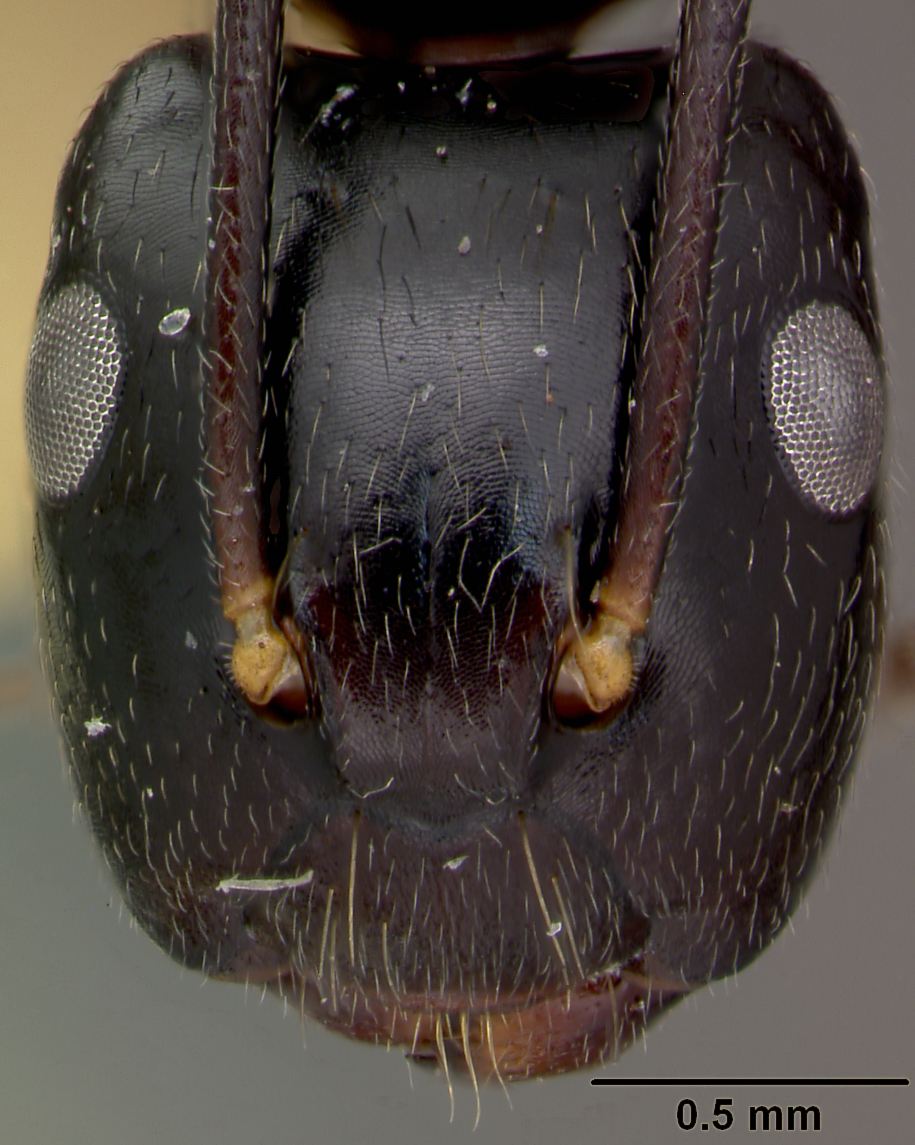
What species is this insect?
Camponotus schmeltzii
